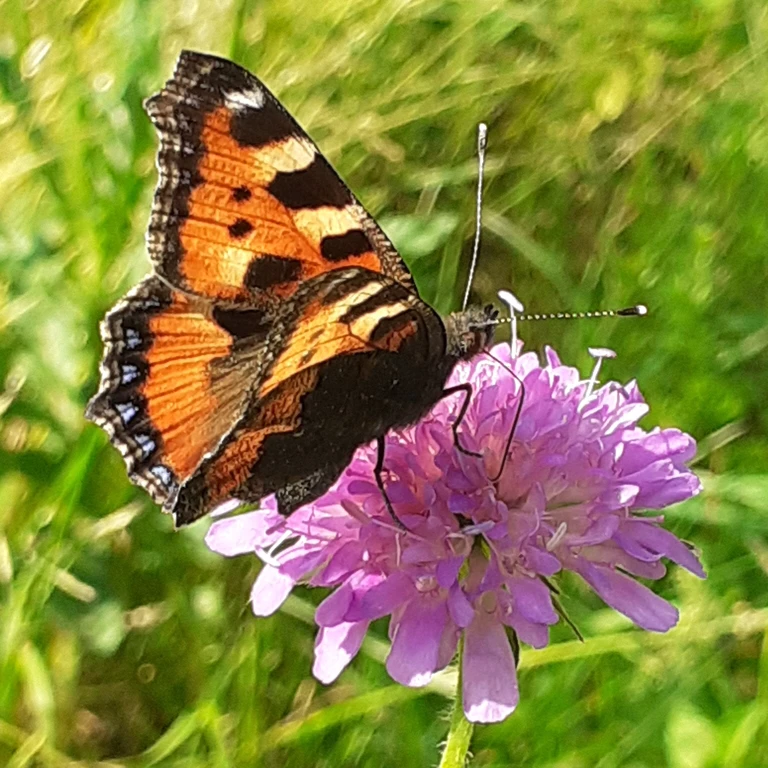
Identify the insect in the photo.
Aglais urticae
